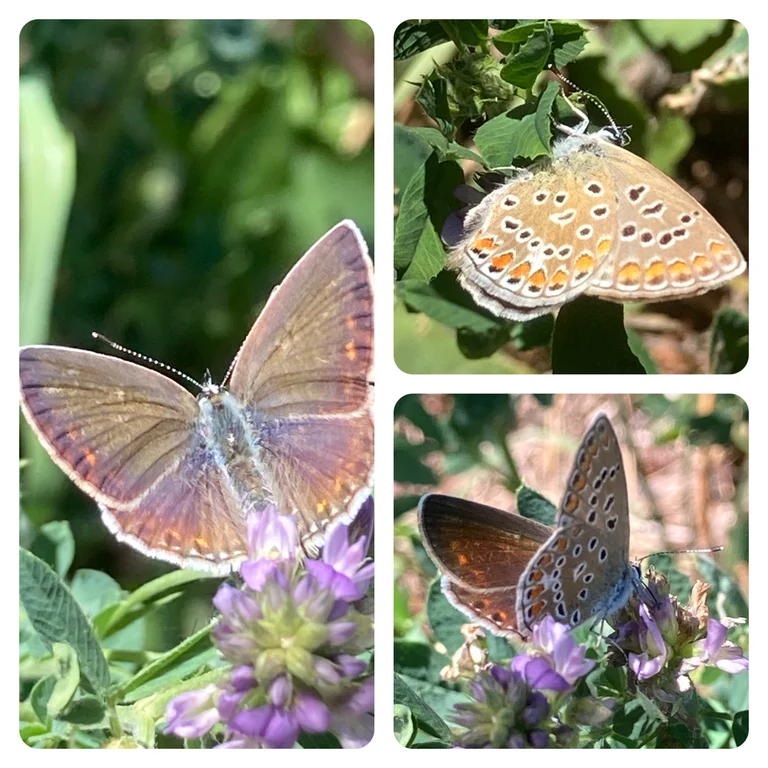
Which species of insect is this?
Polyommatus icarus
